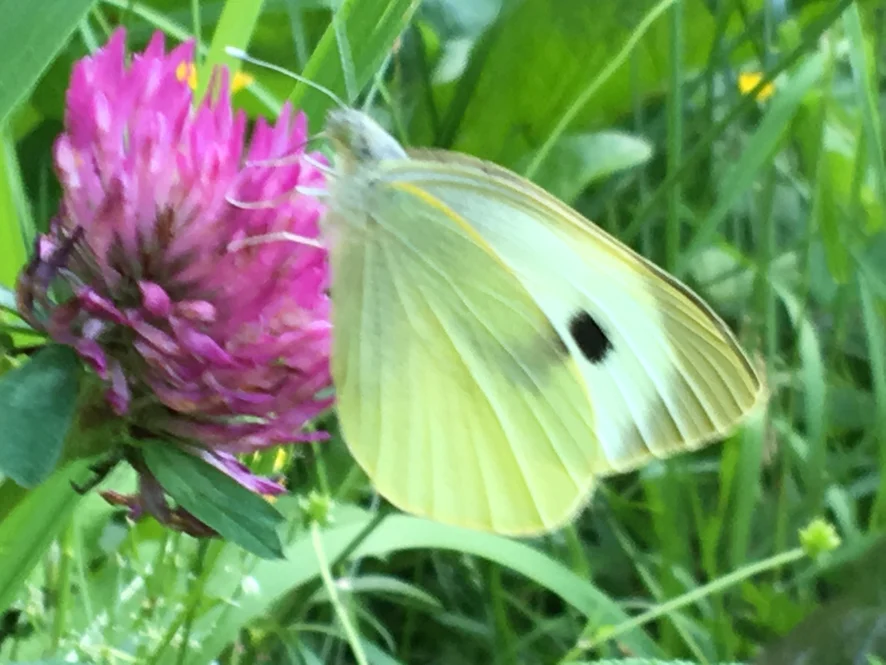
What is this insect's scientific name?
Pieris brassicae
